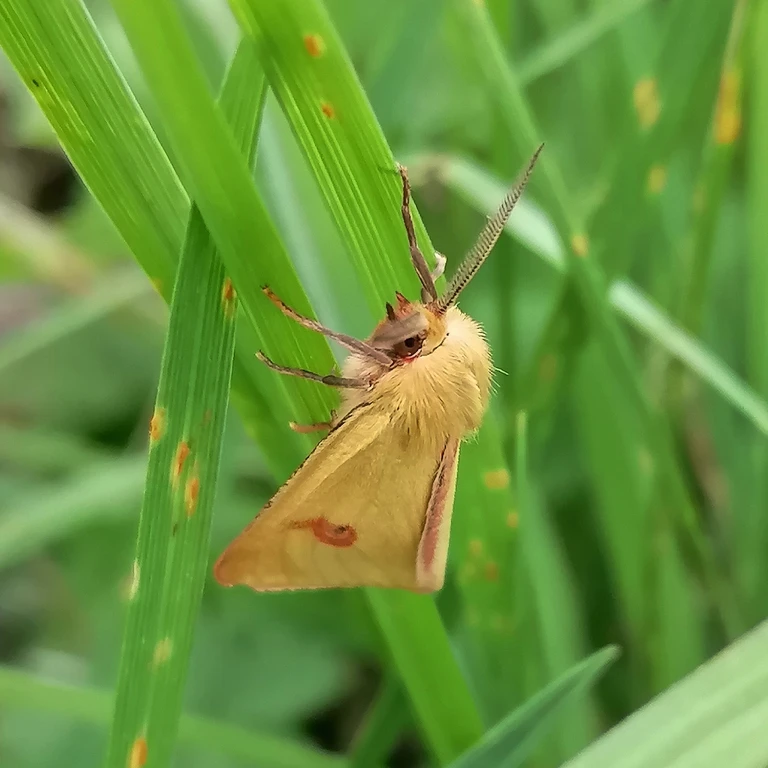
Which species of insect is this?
Diacrisia sannio
